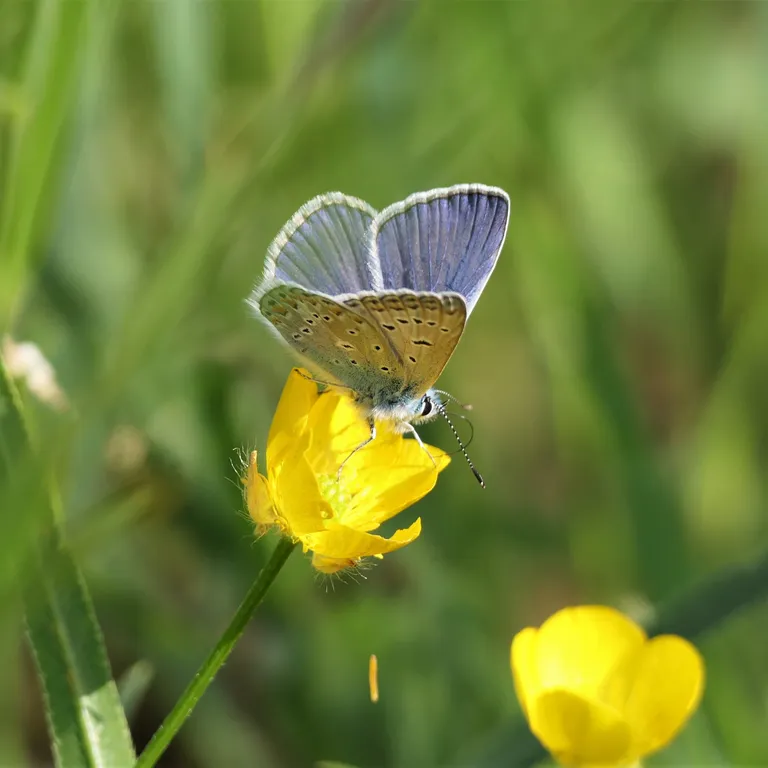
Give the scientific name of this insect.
Polyommatus icarus
